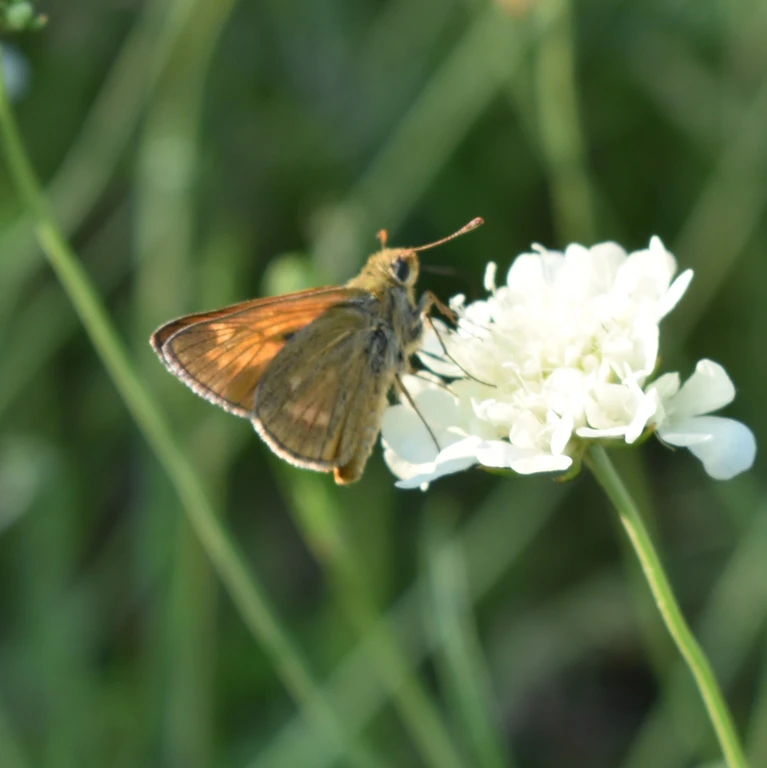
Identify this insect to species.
Ochlodes sylvanus (also Ochlodes venata)
